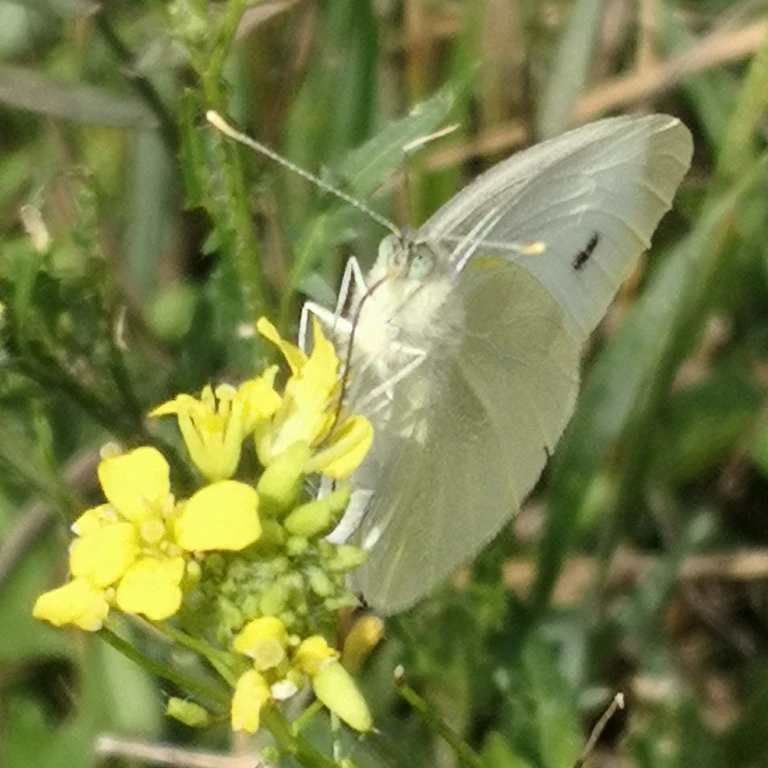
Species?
Pieris rapae
